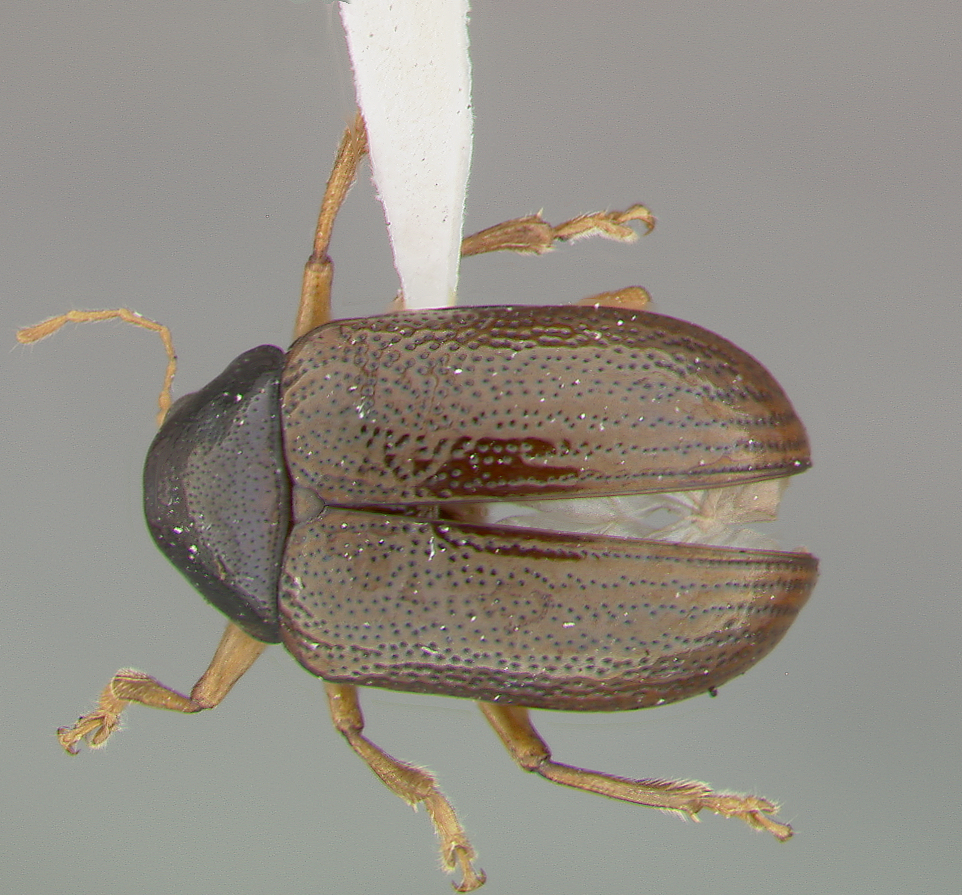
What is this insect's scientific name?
Rhabdopterus spiculatus
